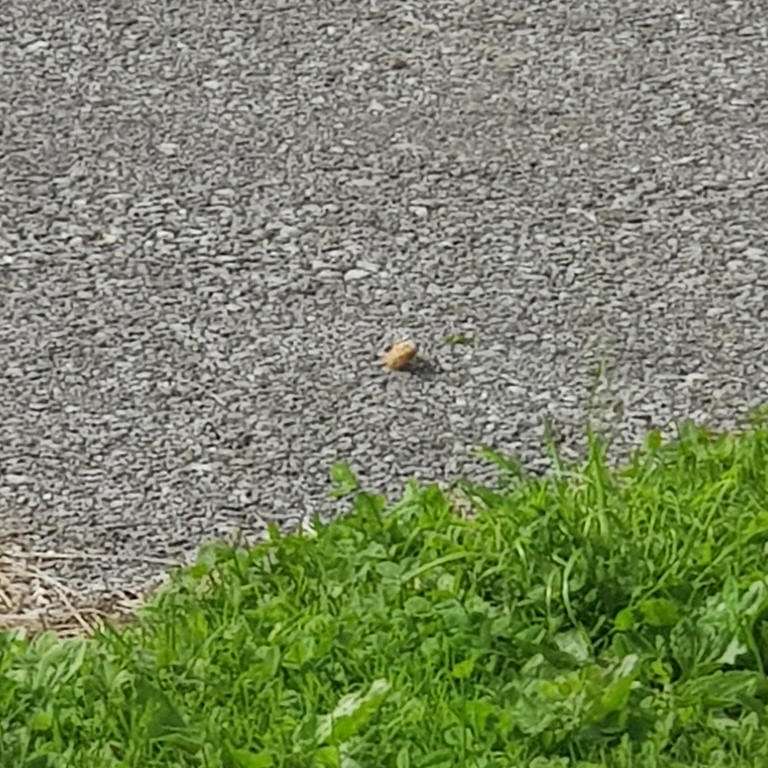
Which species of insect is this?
Vanessa cardui
